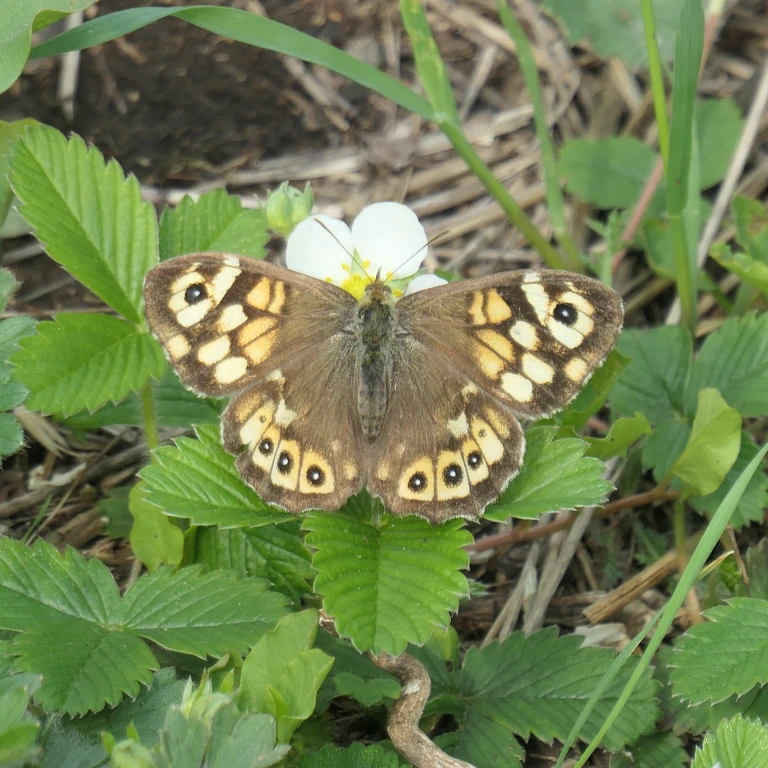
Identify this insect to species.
Pararge aegeria
